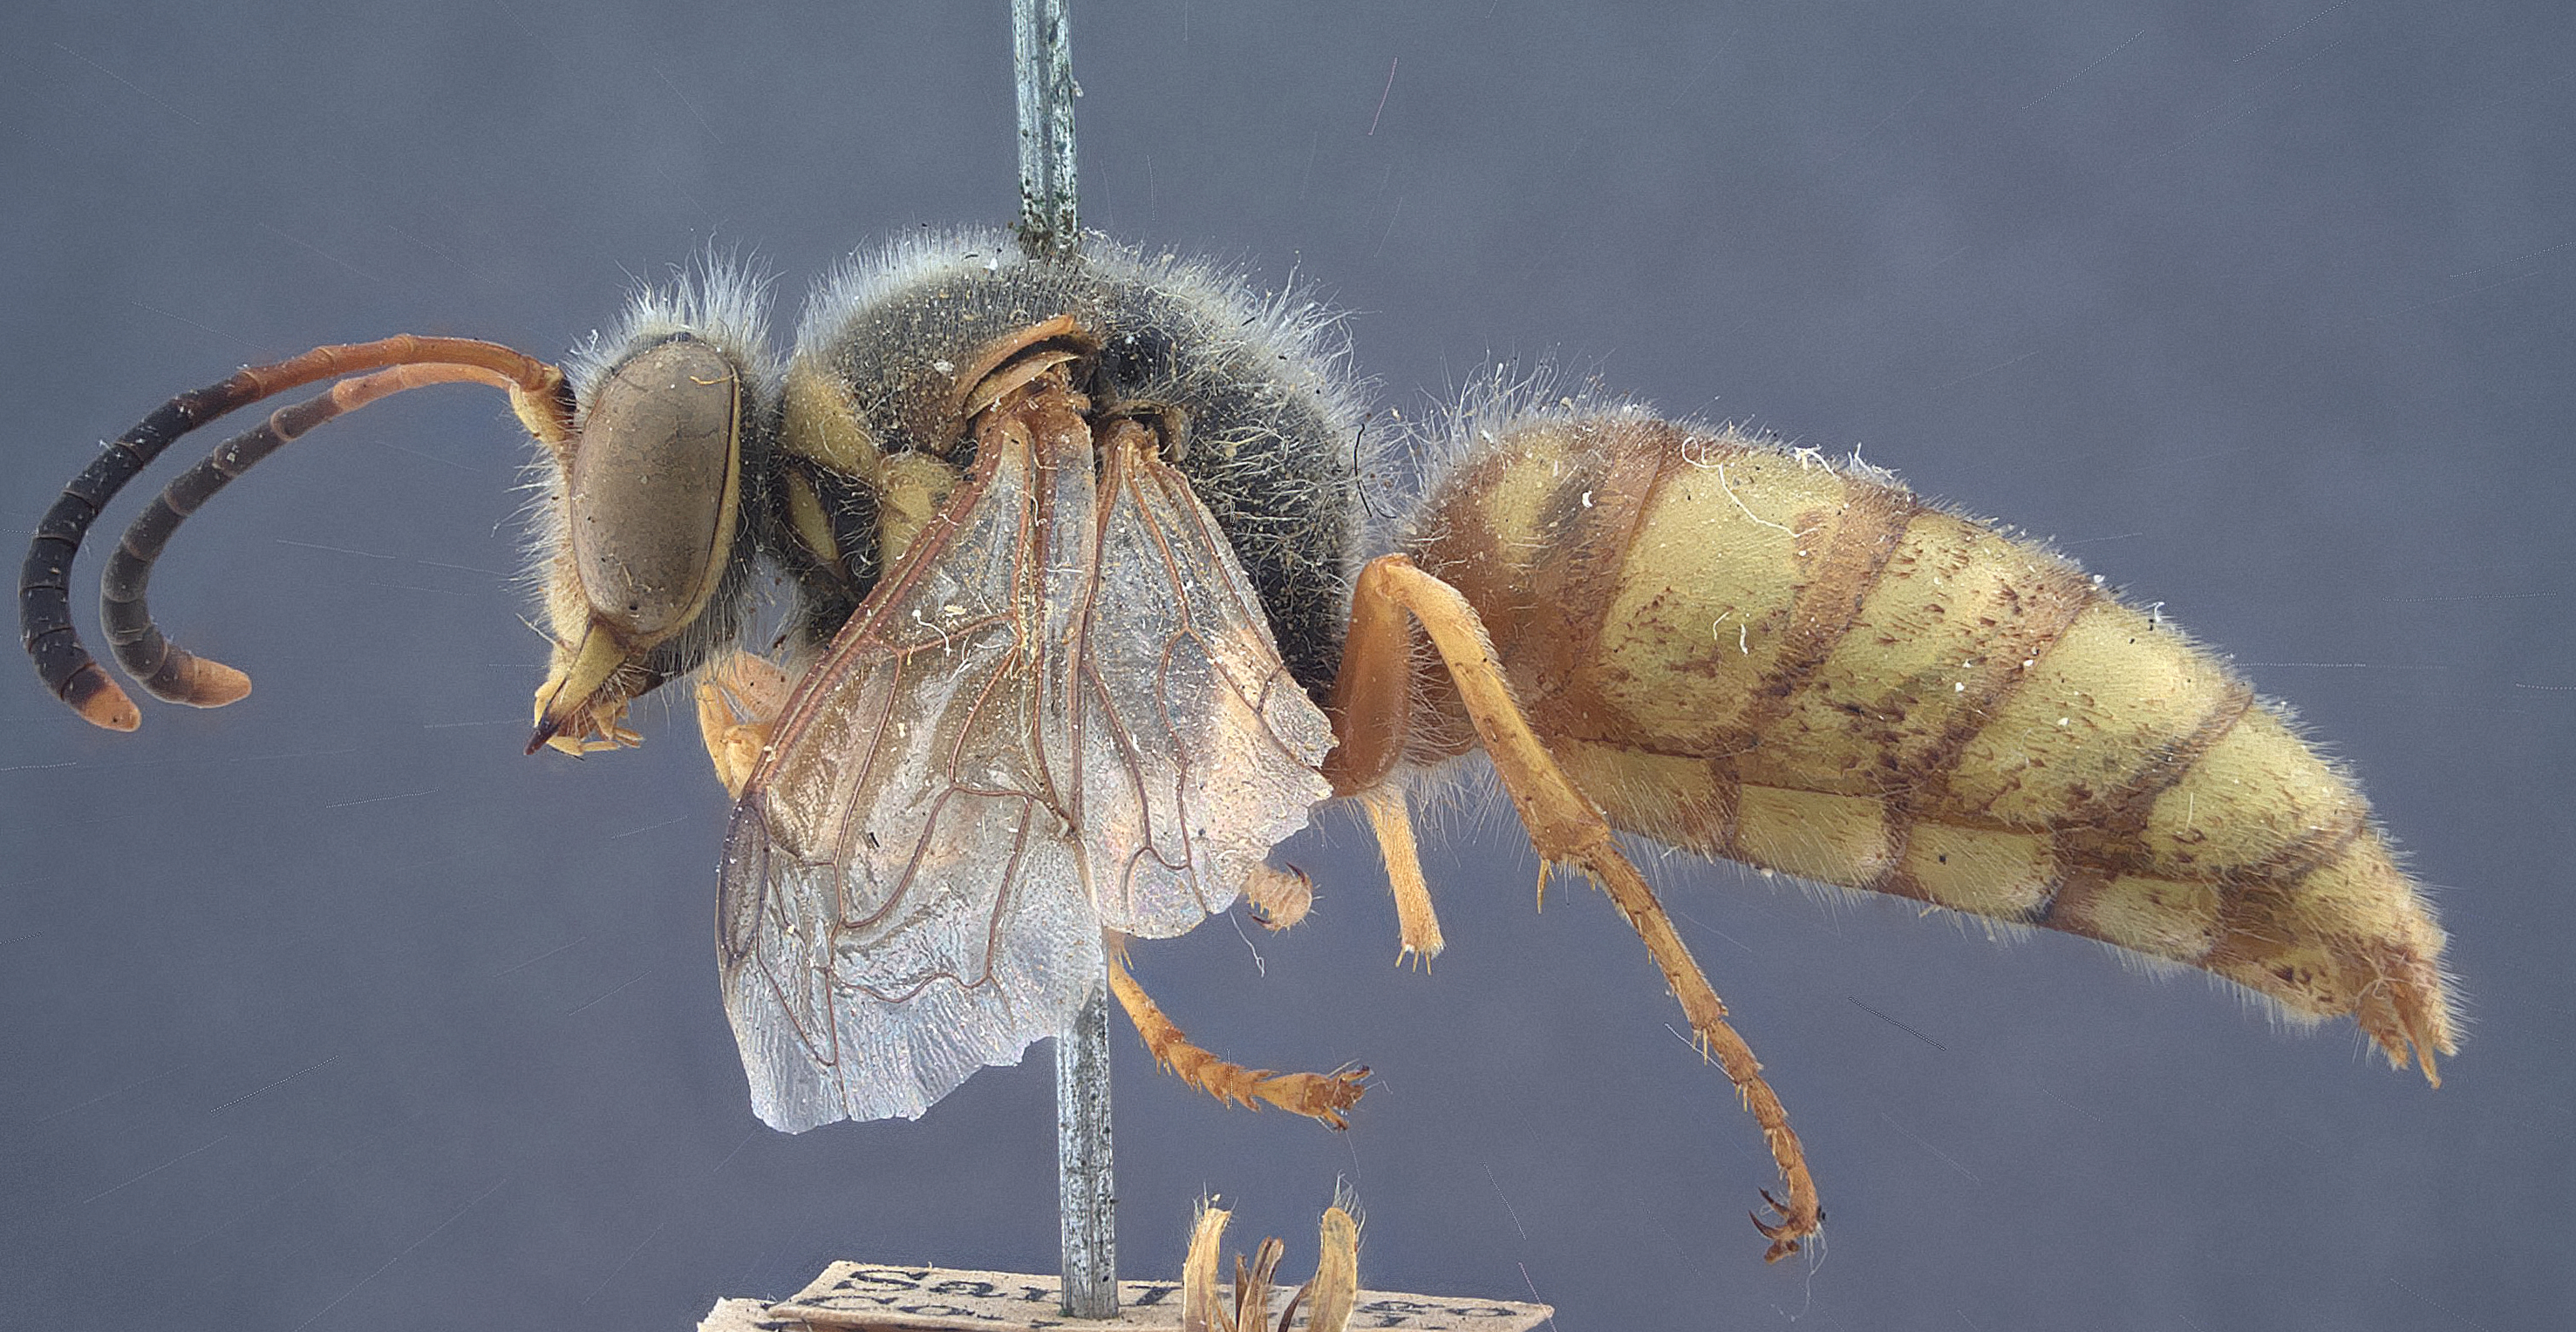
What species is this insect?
Stizus occidentalis
